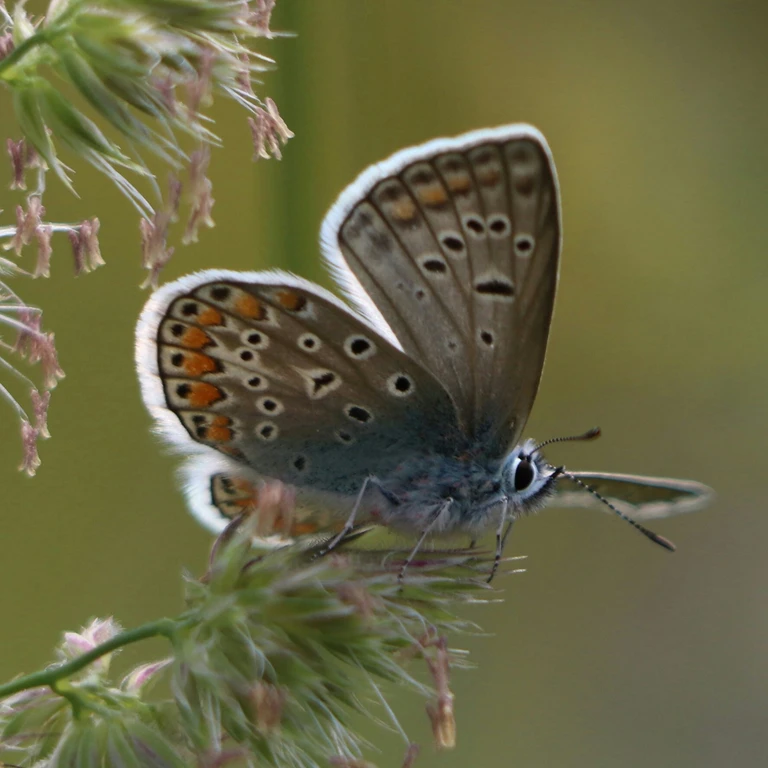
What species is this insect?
Polyommatus icarus
